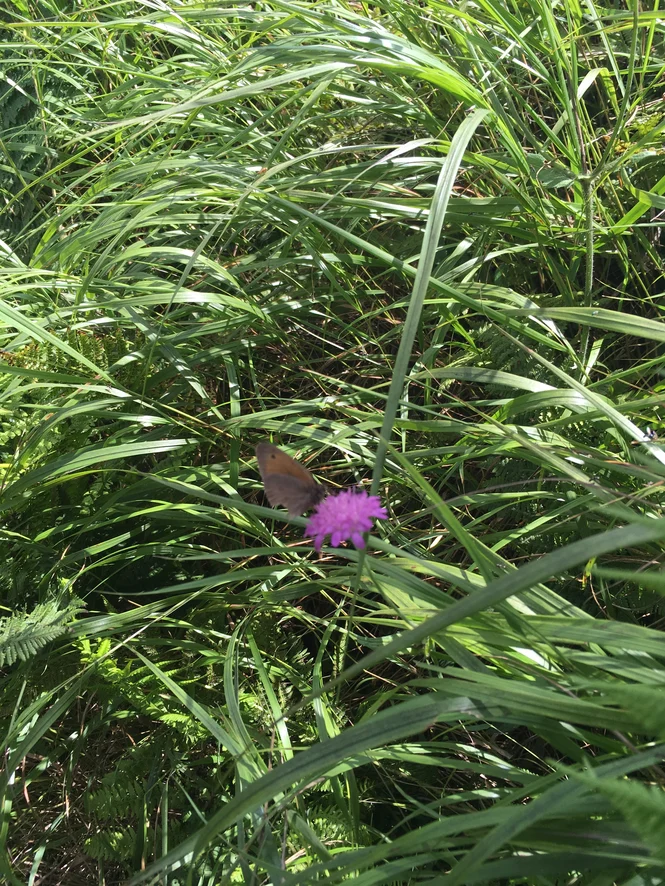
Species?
Maniola jurtina
